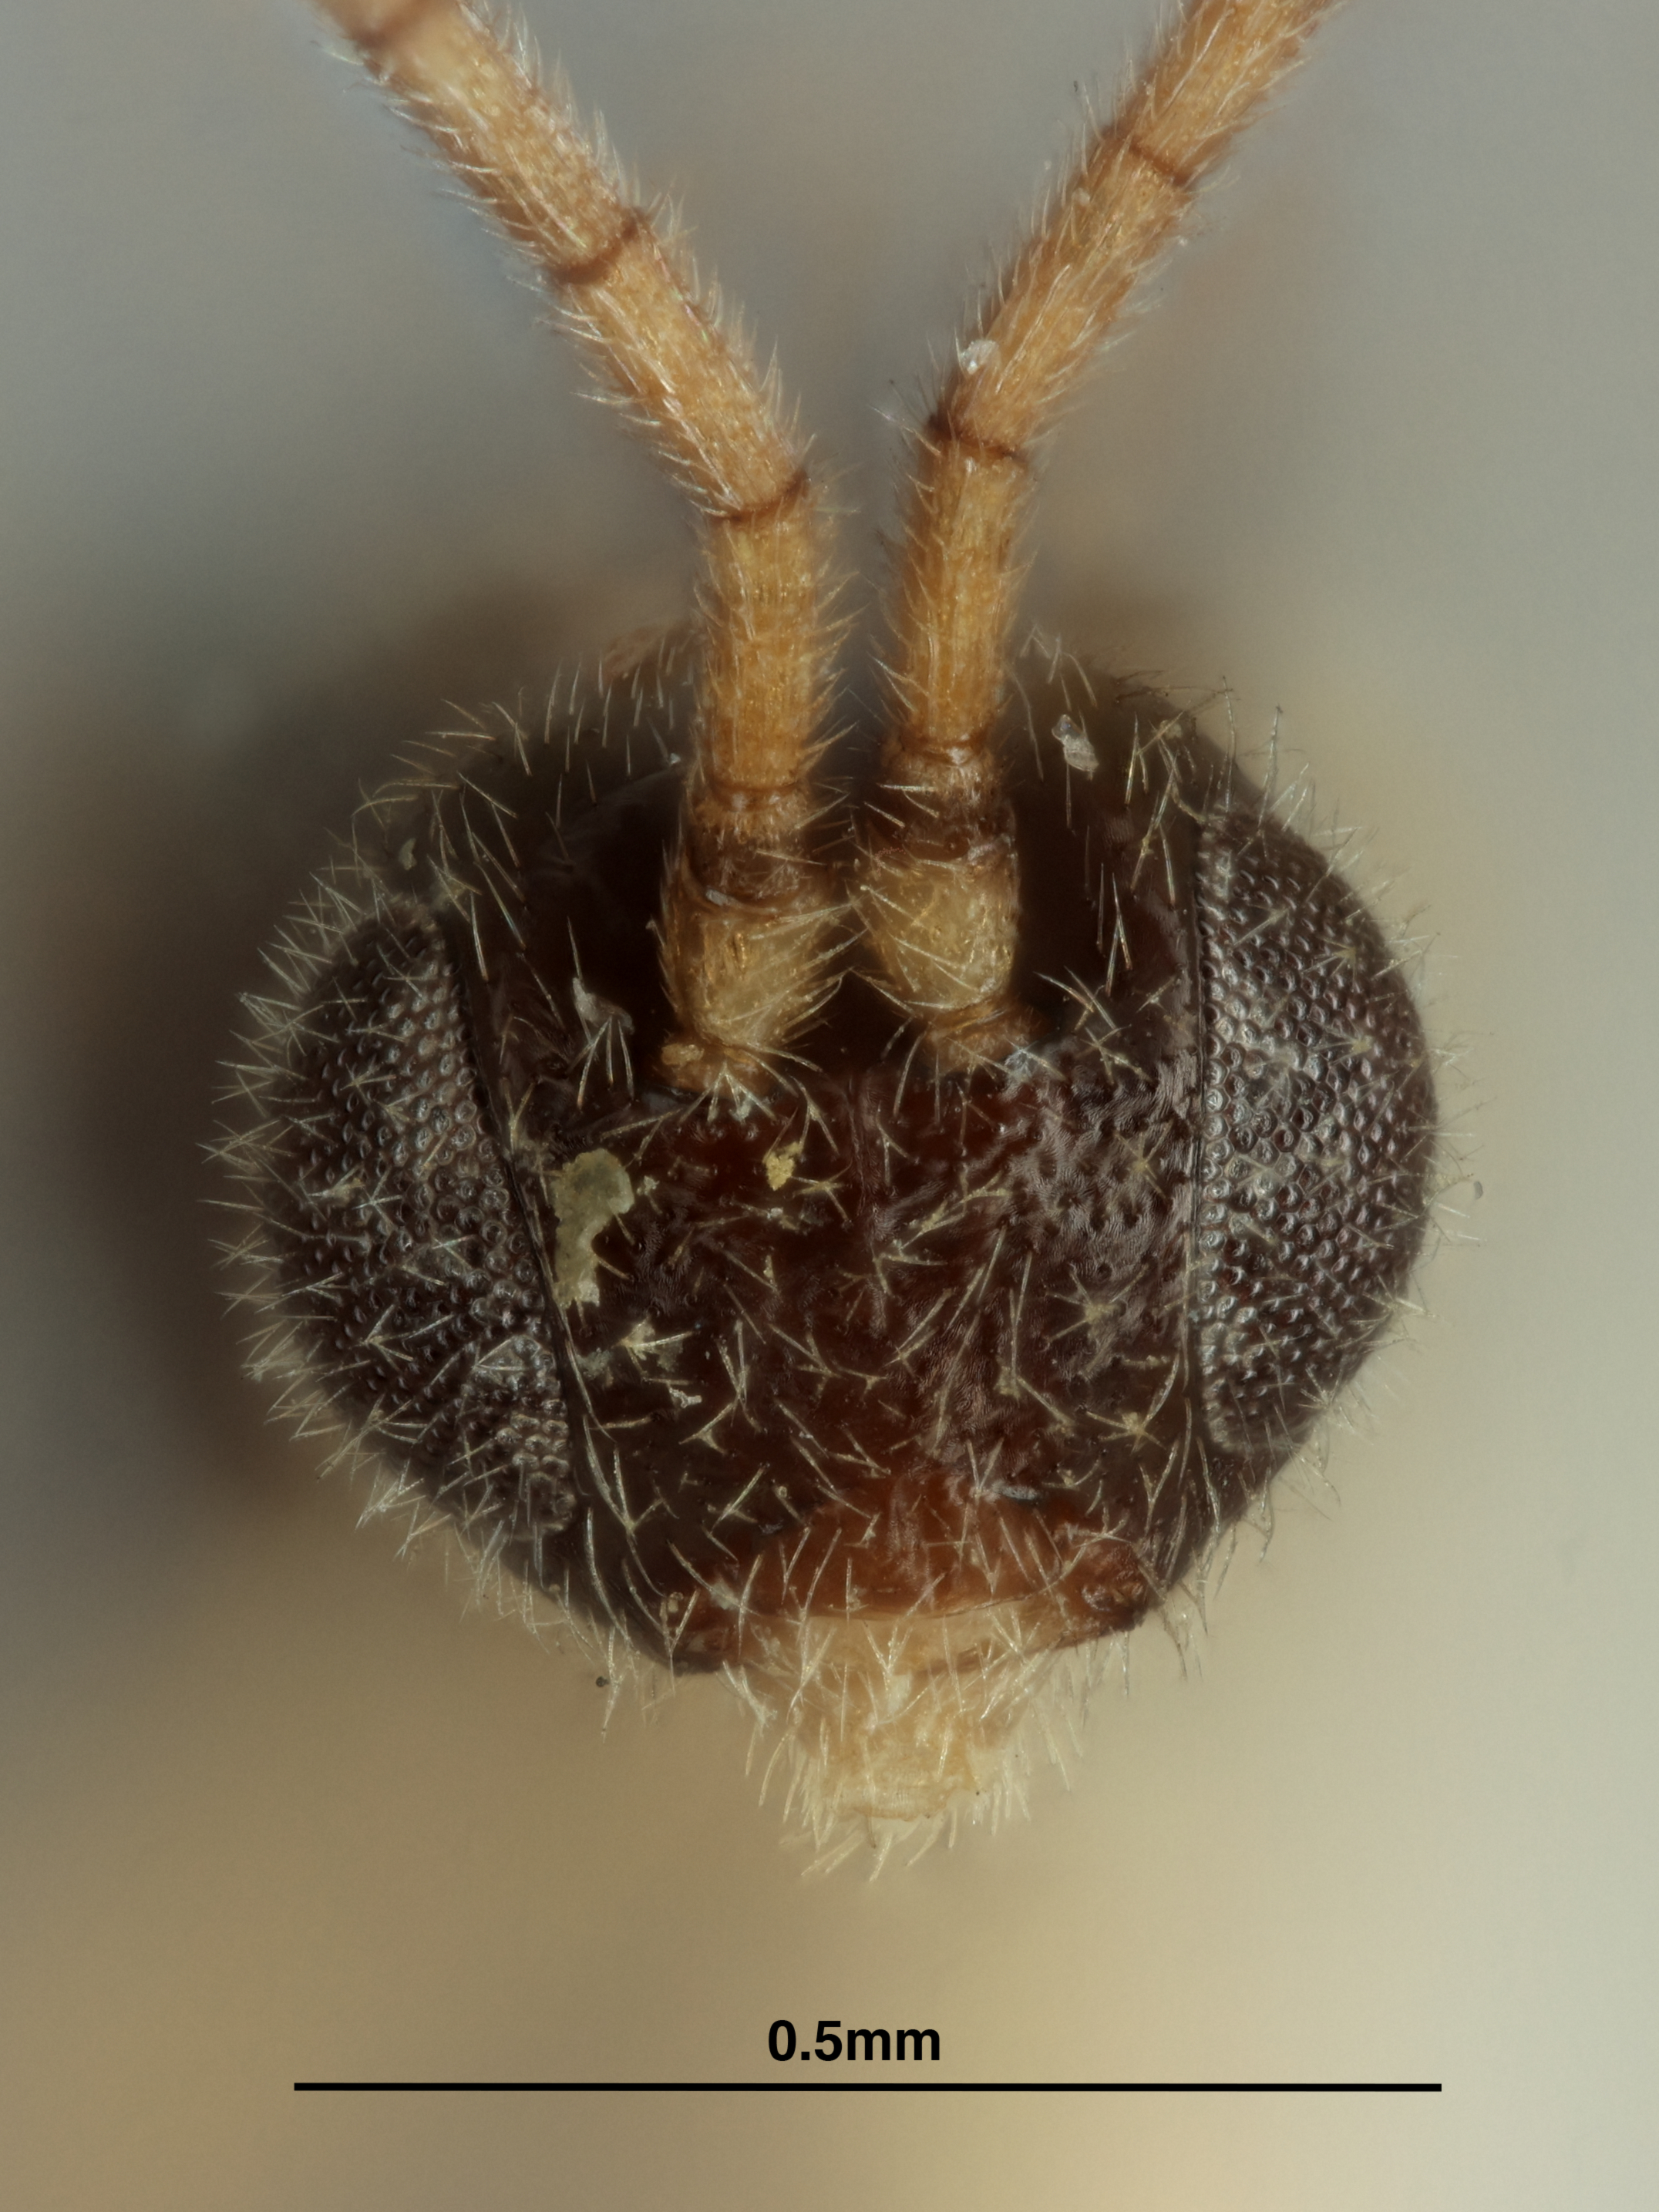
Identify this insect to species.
Apanteles coffeellae
